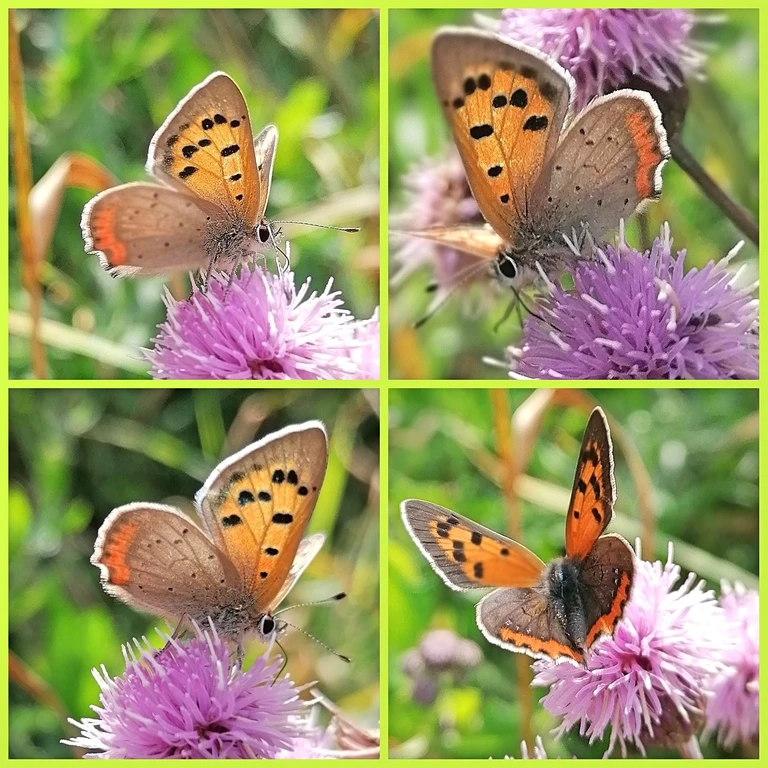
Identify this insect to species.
Lycaena phlaeas
